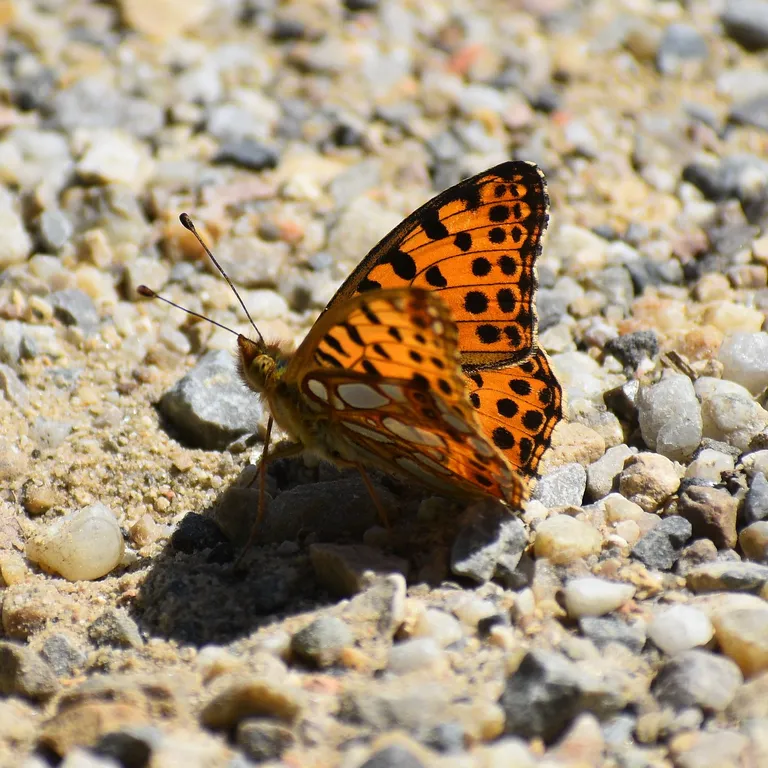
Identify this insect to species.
Issoria lathonia
